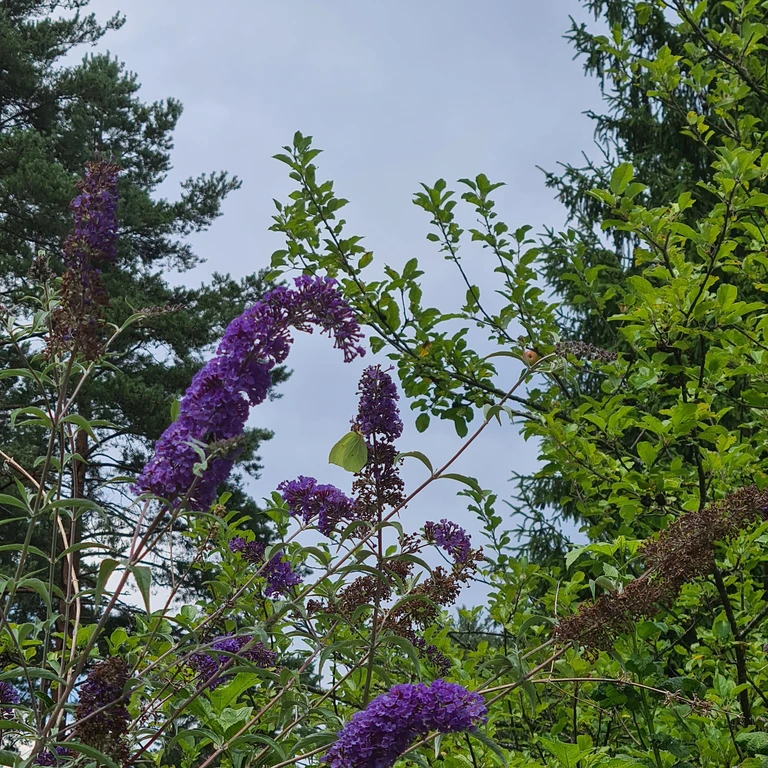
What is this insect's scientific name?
Gonepteryx rhamni
